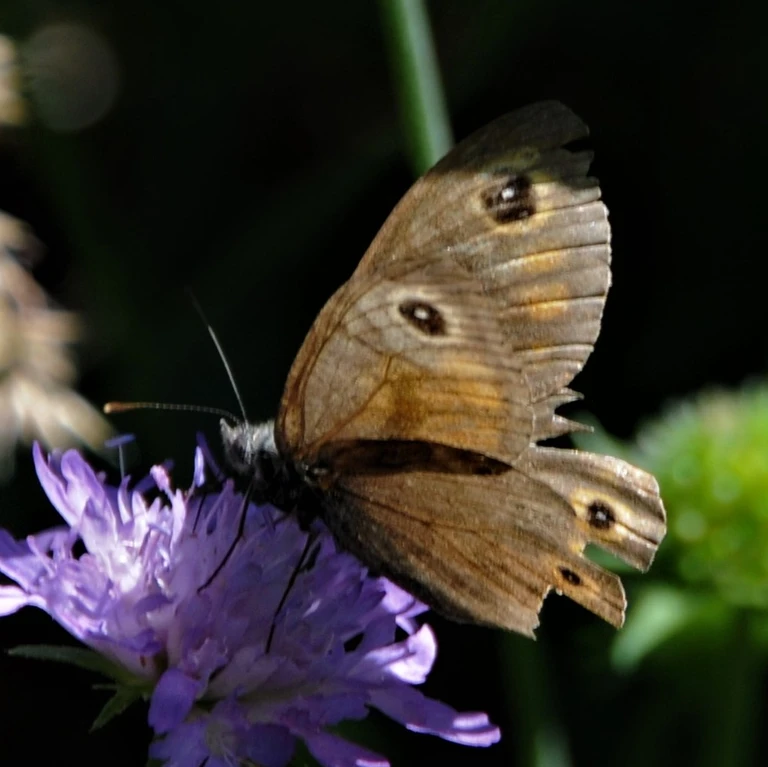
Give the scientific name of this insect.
Lasiommata maera (also Pararge maera)
